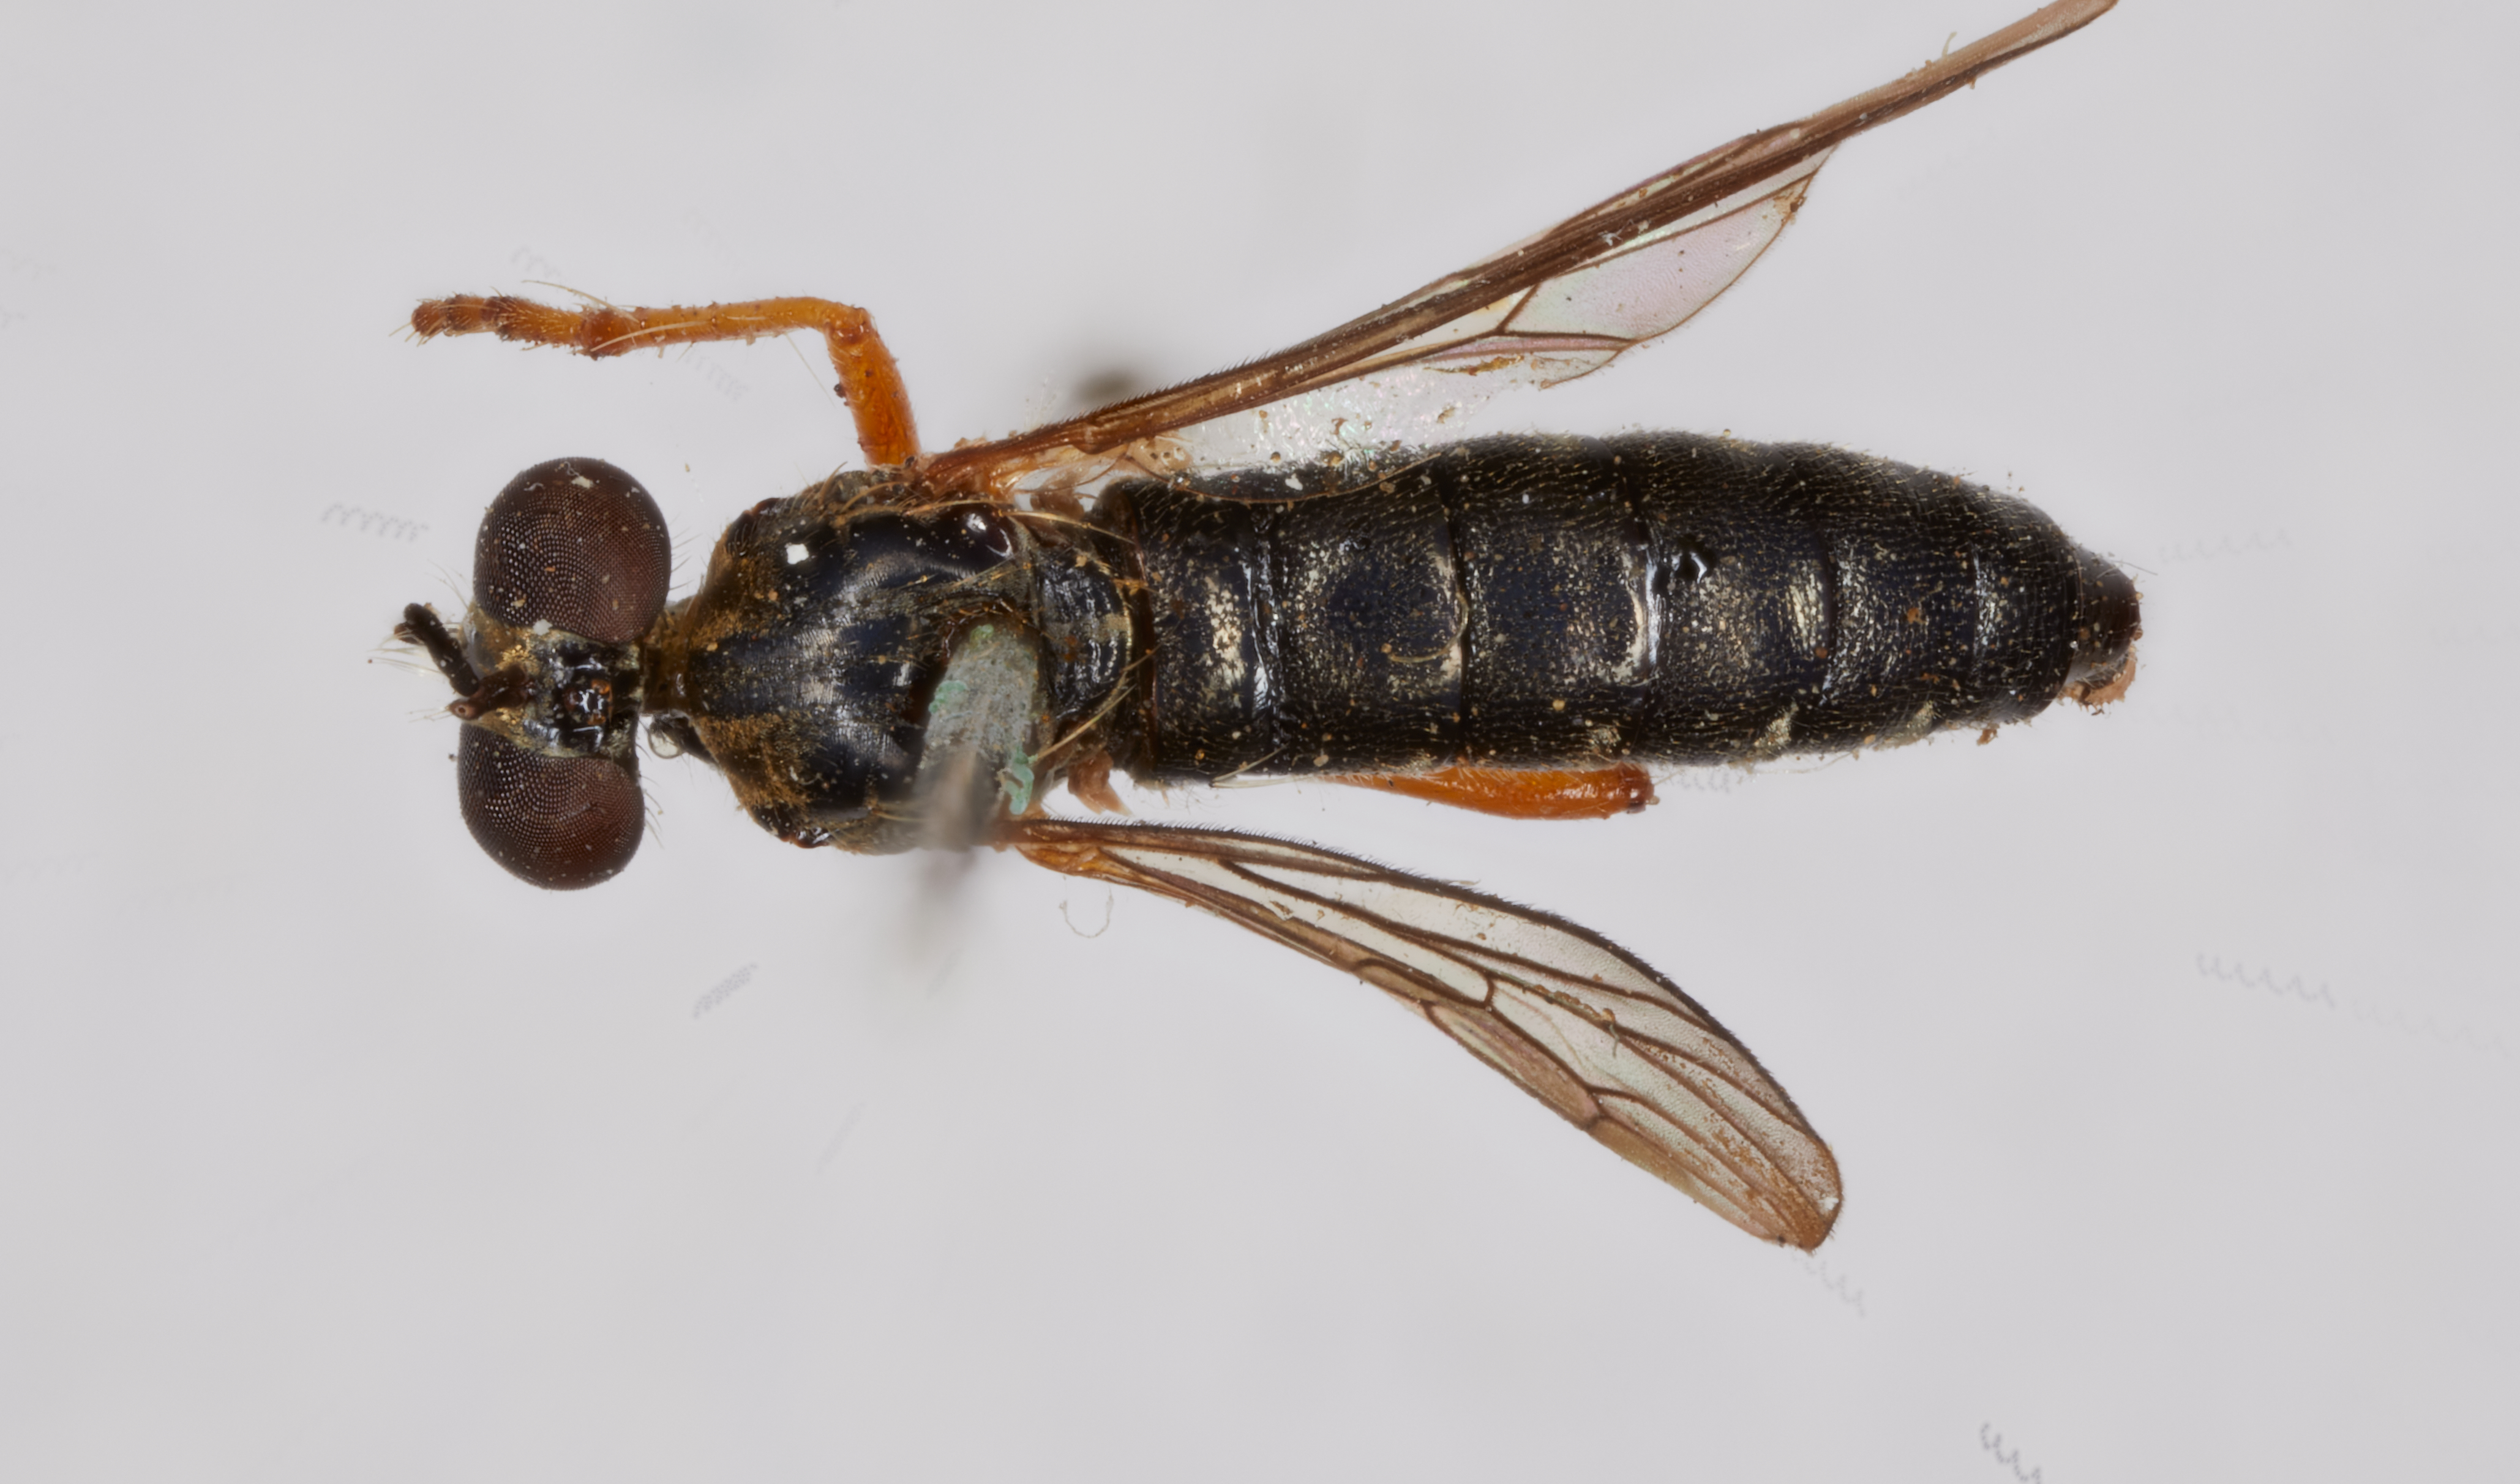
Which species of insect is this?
Dioctrodes flavipes
